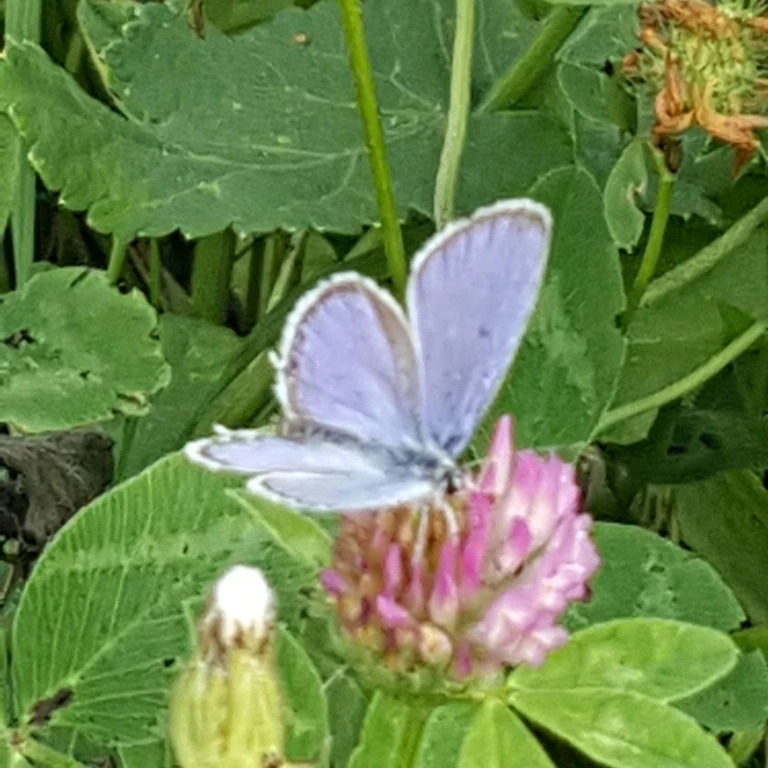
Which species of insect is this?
Cupido argiades (also Elkalyce argiades)
